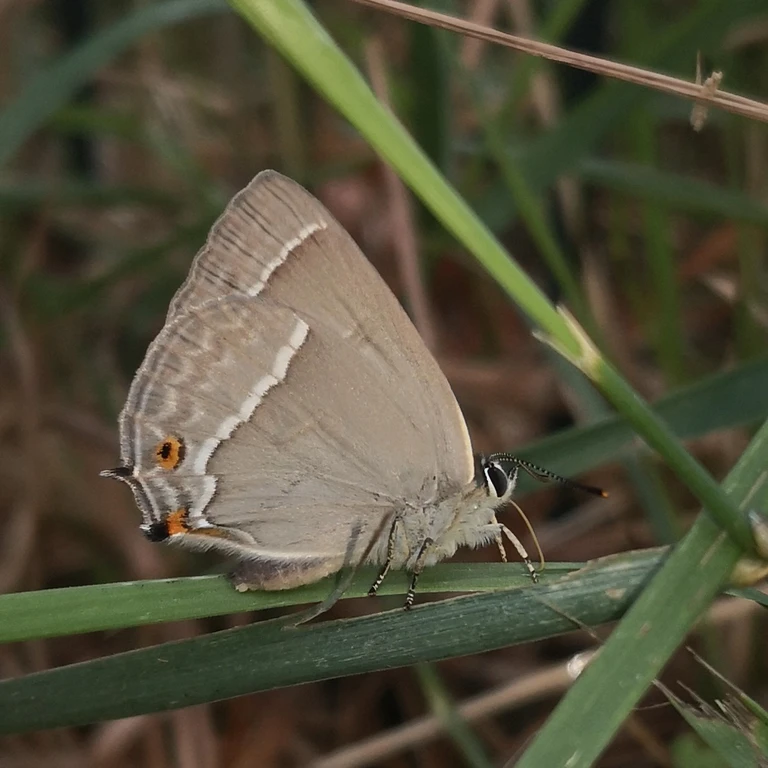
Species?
Favonius quercus (also Quercusia quercus)
